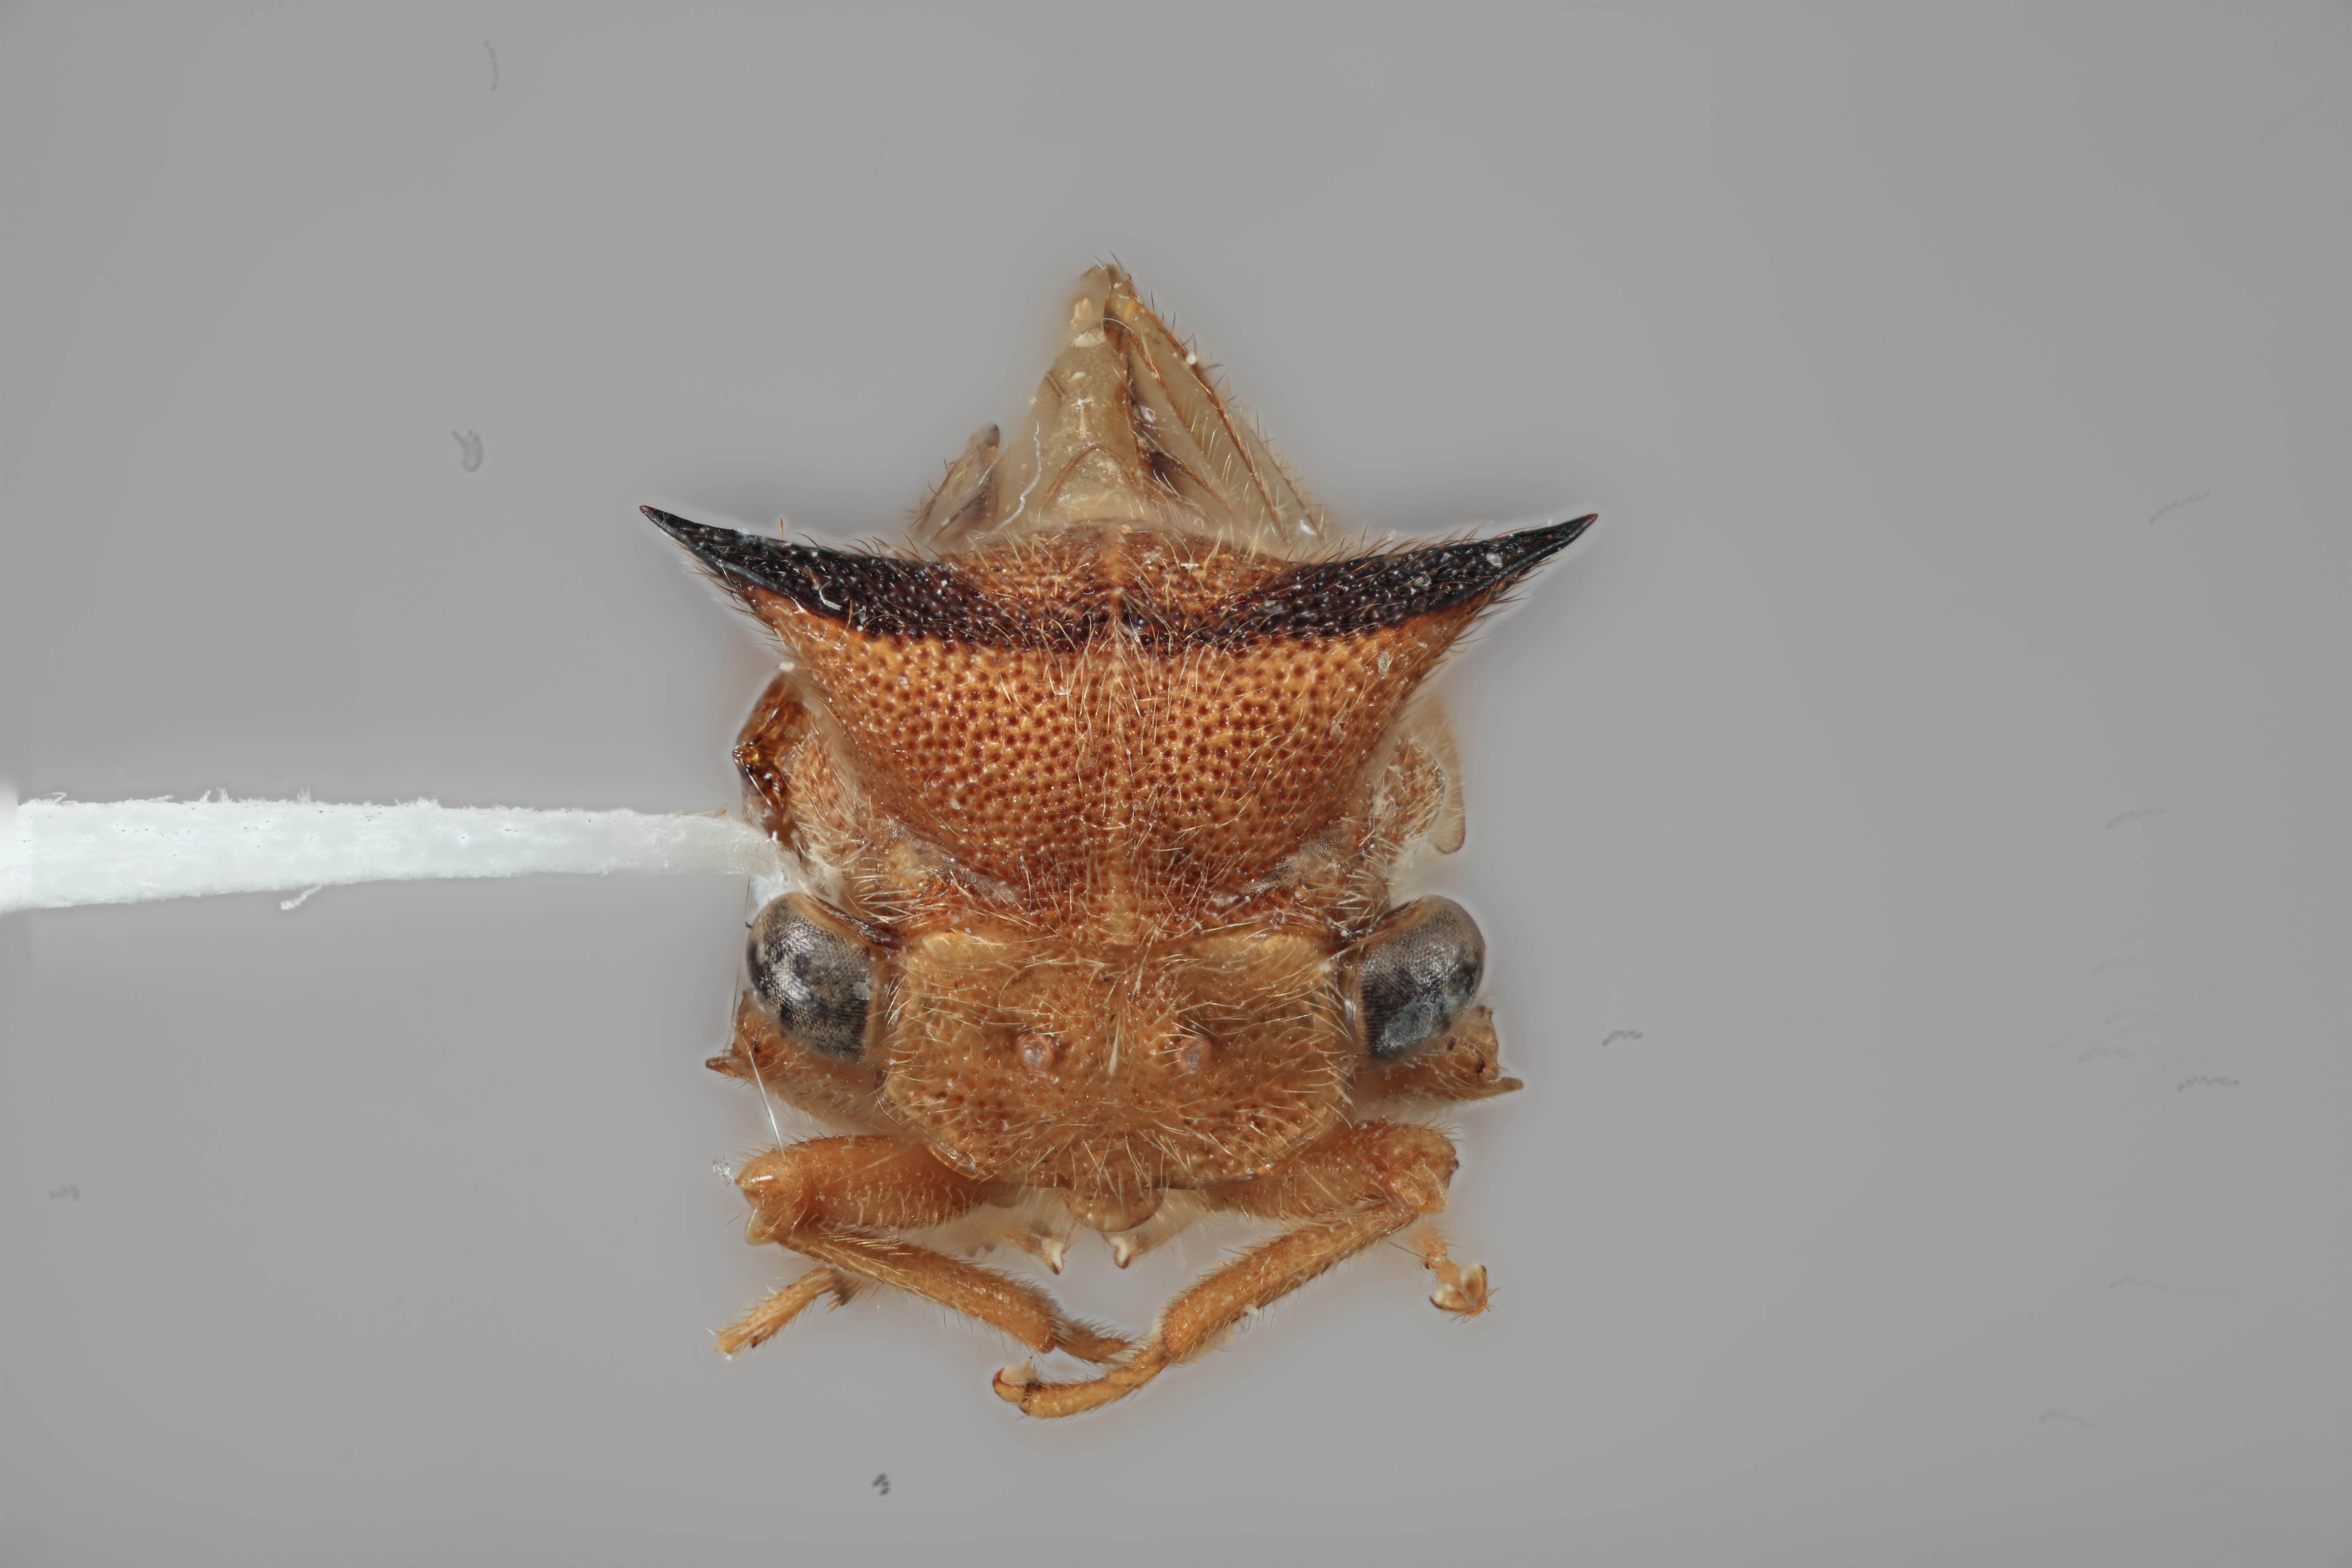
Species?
Tolania insolita
